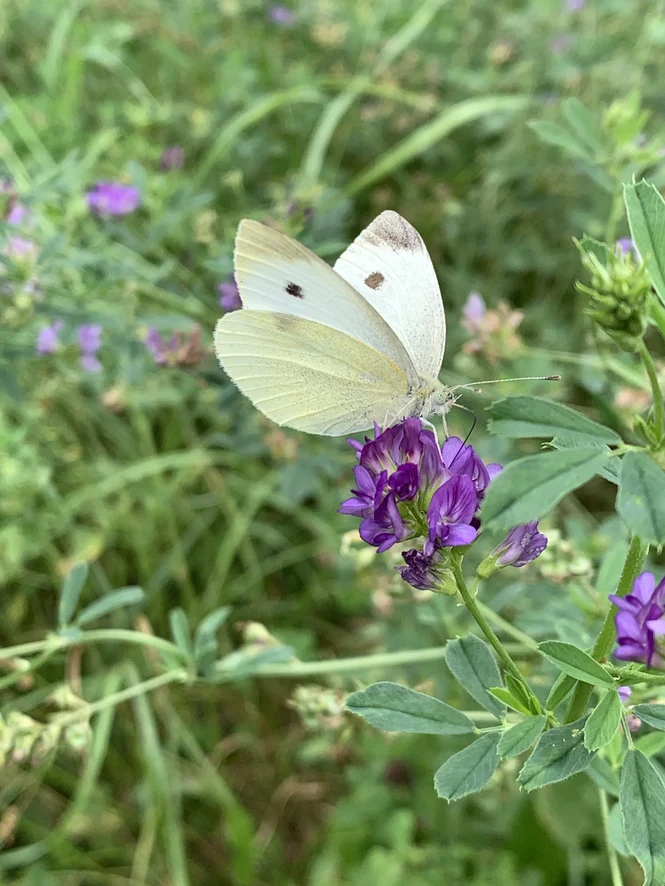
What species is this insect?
Pieris rapae
